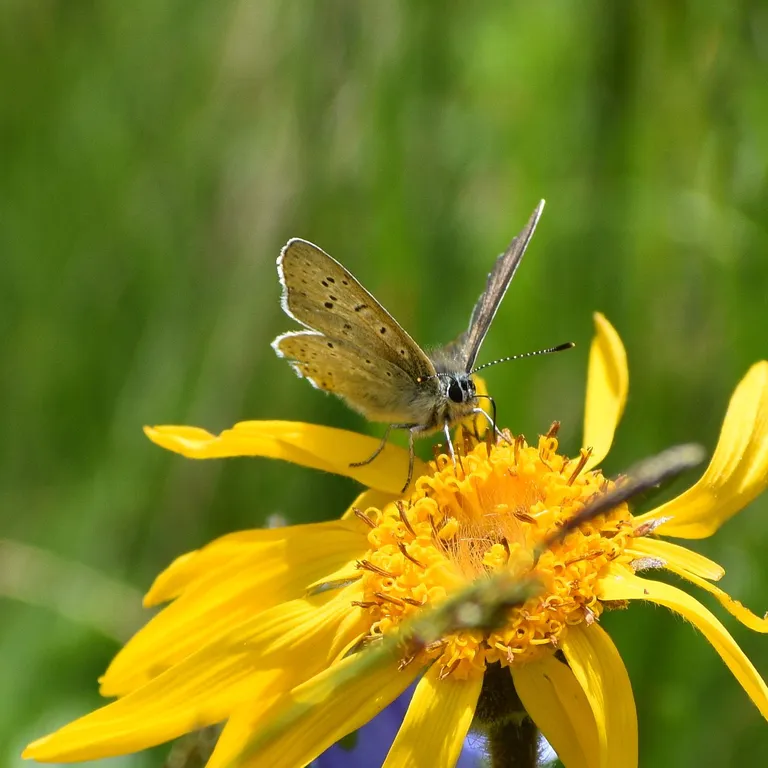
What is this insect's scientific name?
Lycaena tityrus (also Loweia tityrus)
